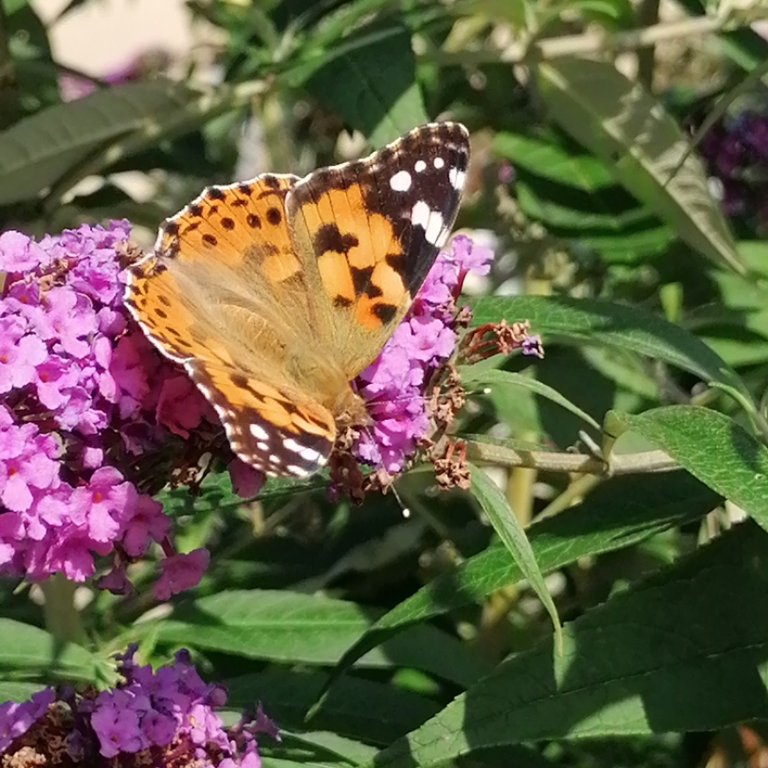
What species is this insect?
Vanessa cardui
